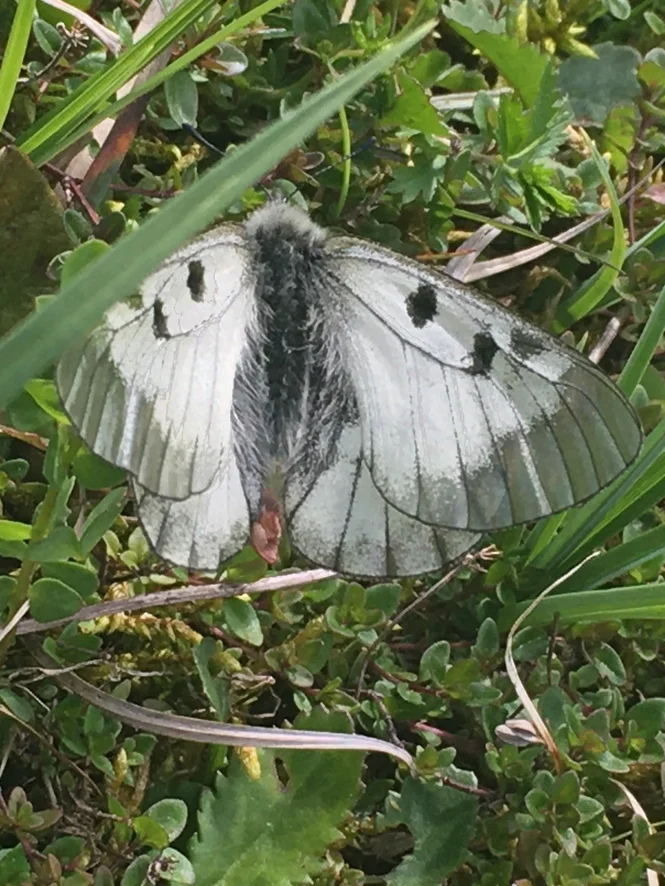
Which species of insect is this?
Parnassius mnemosyne
